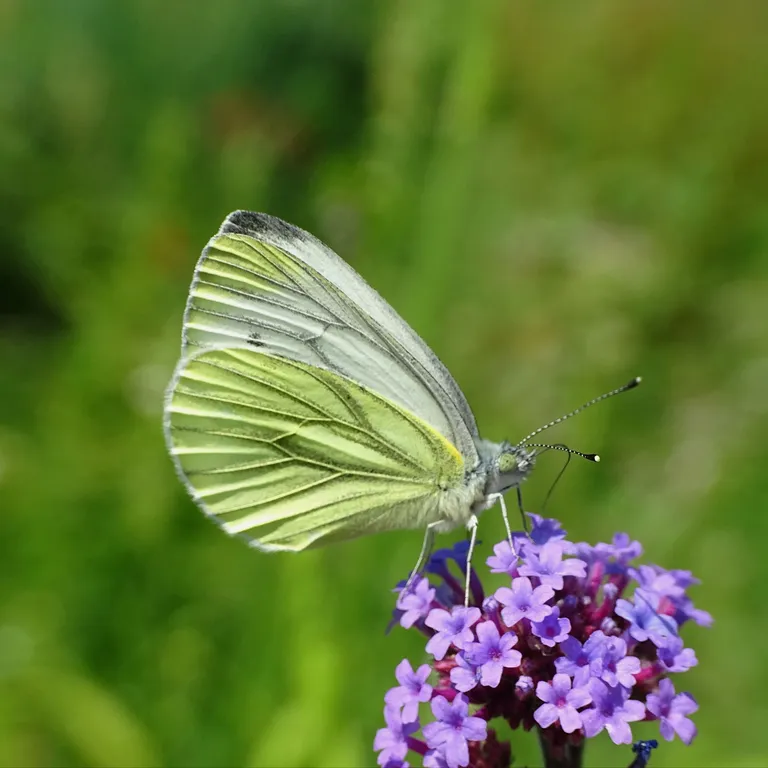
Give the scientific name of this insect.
Pieris napi
